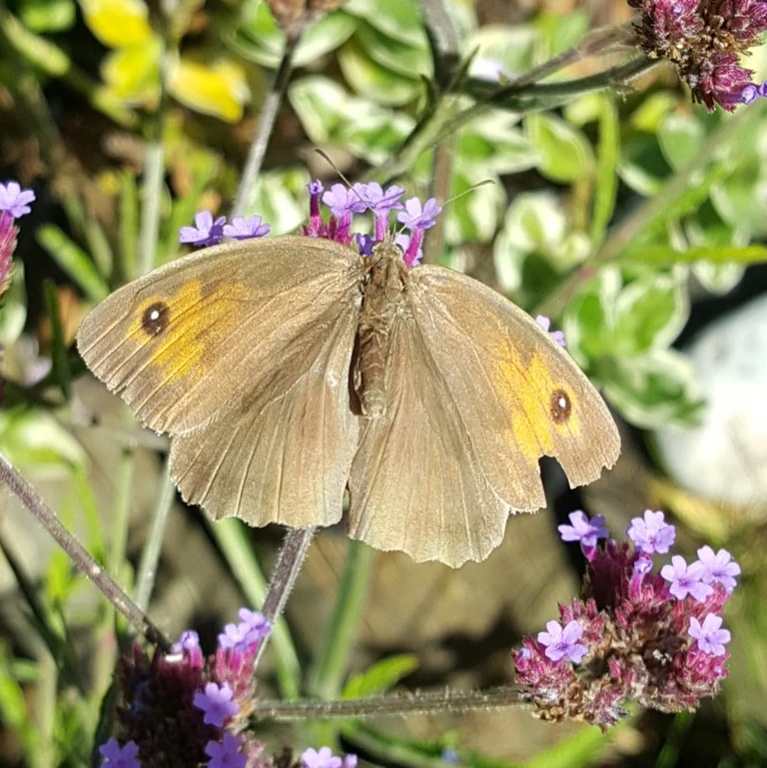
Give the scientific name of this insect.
Maniola jurtina
